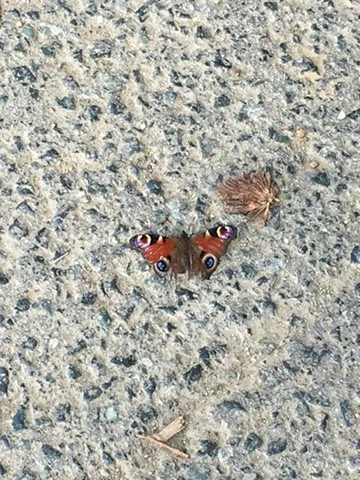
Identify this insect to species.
Aglais io
